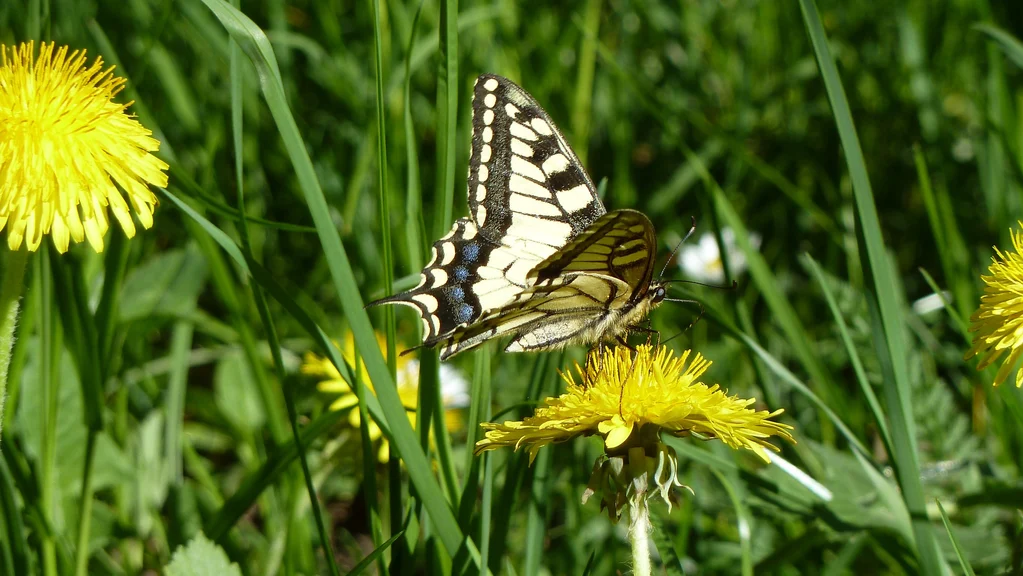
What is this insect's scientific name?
Papilio machaon
